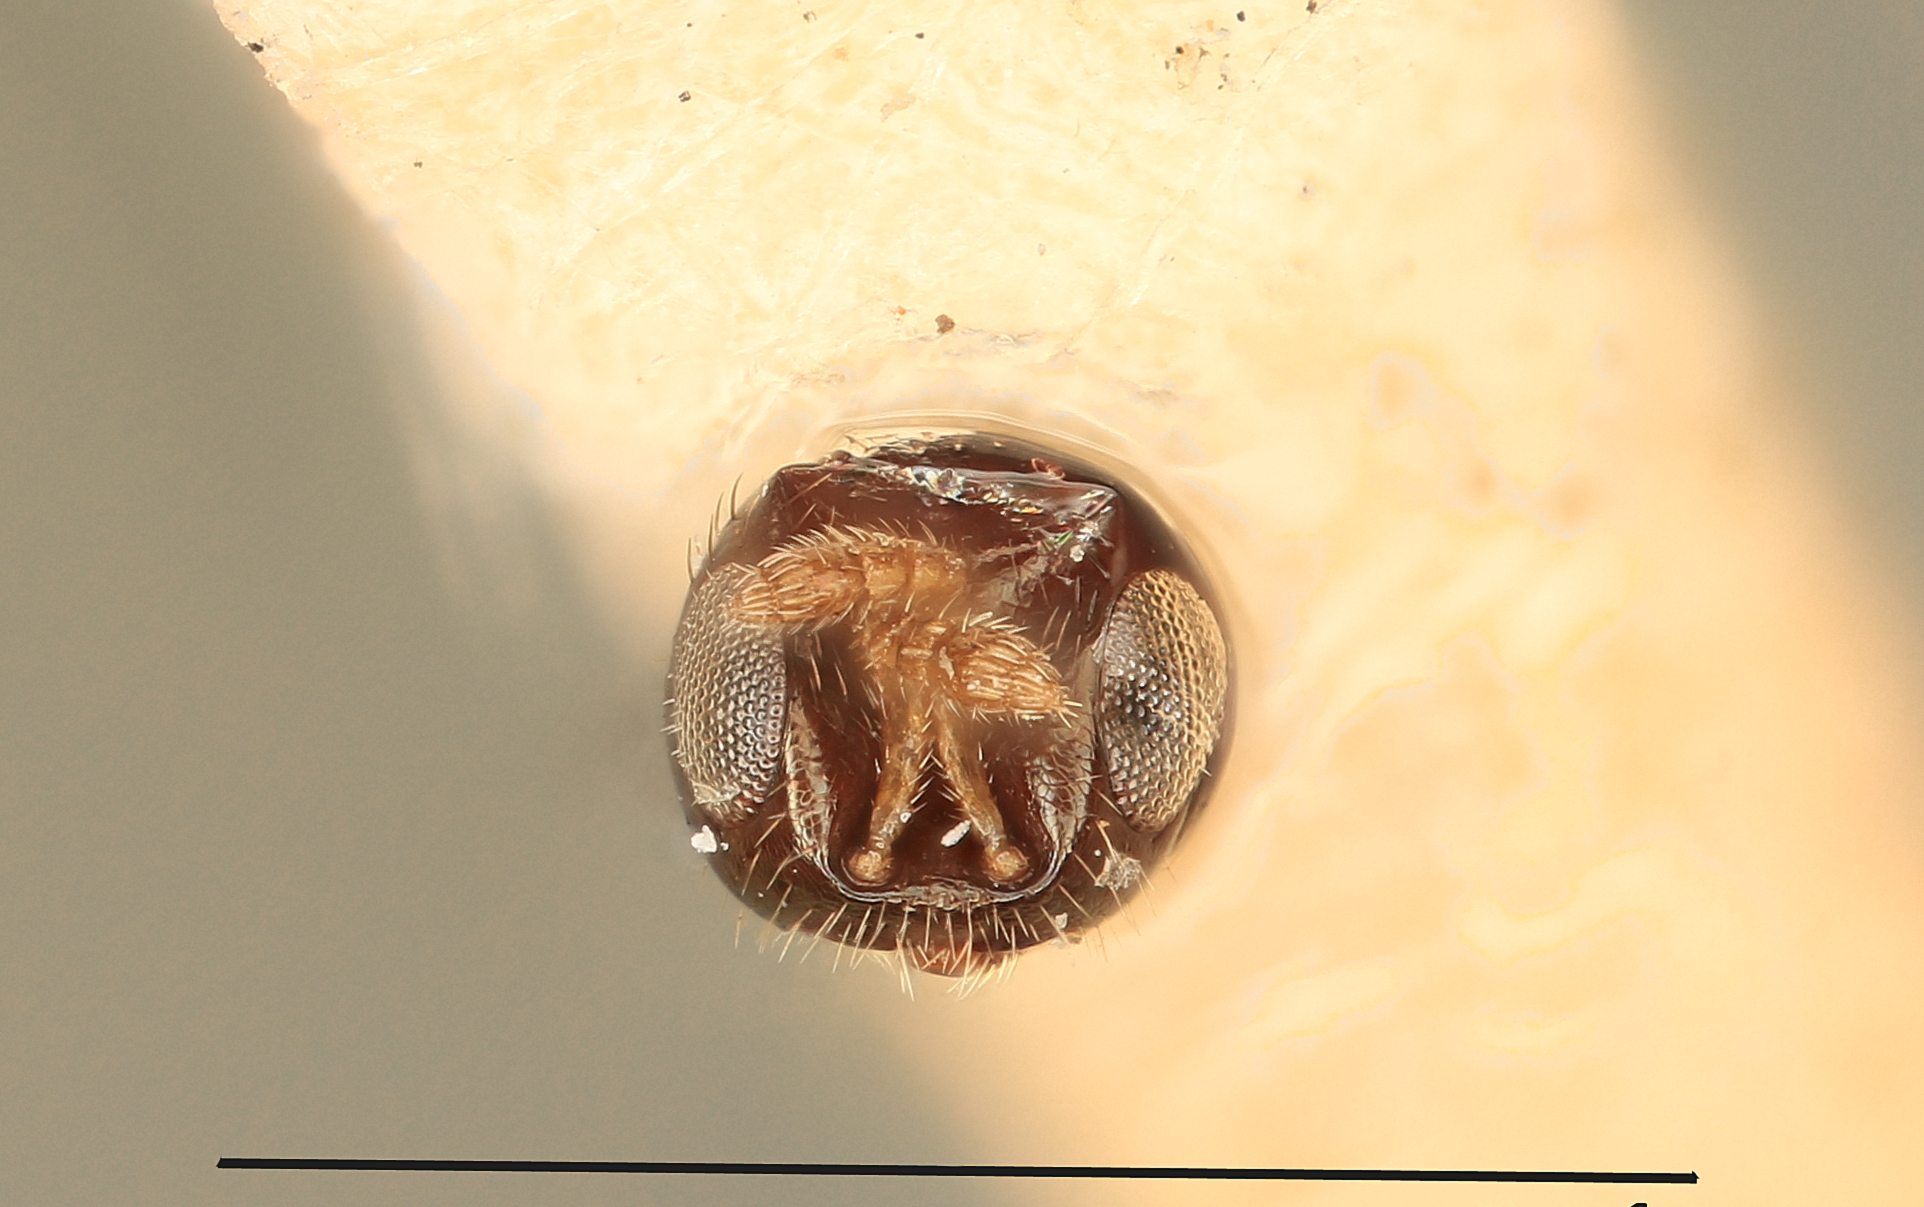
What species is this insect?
Hyssopus rhyacioniae
